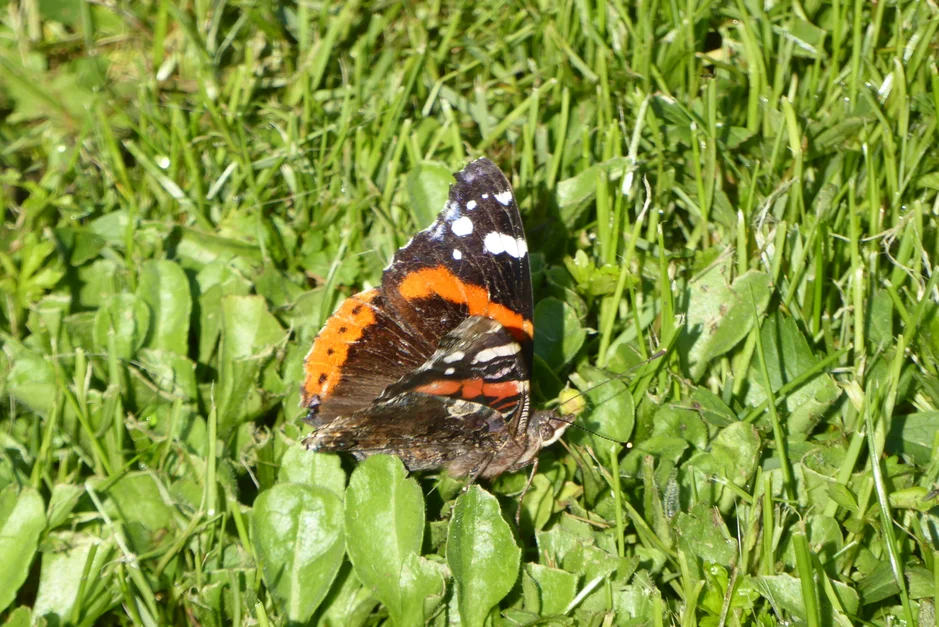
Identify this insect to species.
Vanessa atalanta
